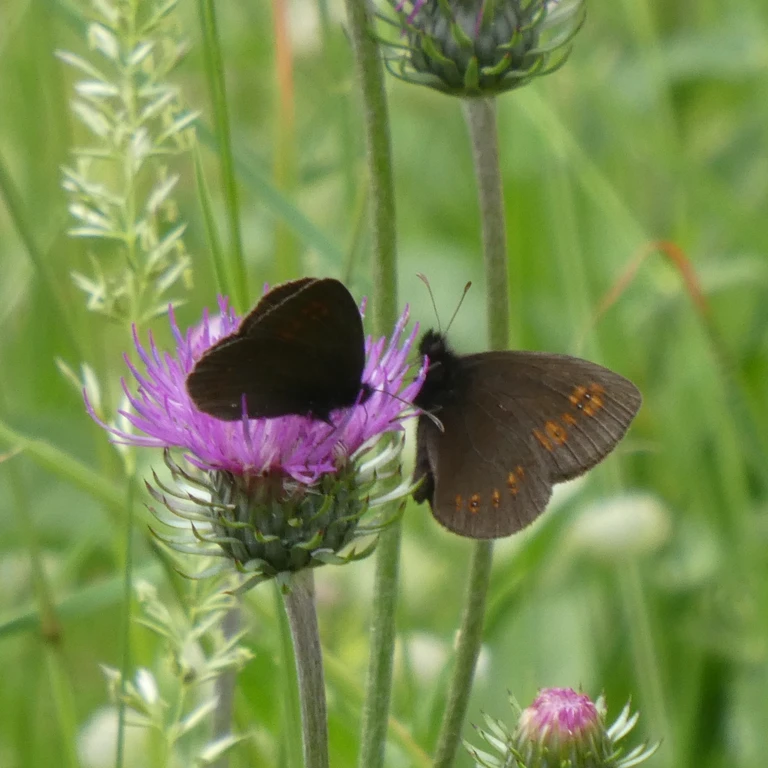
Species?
Erebia alberganus
